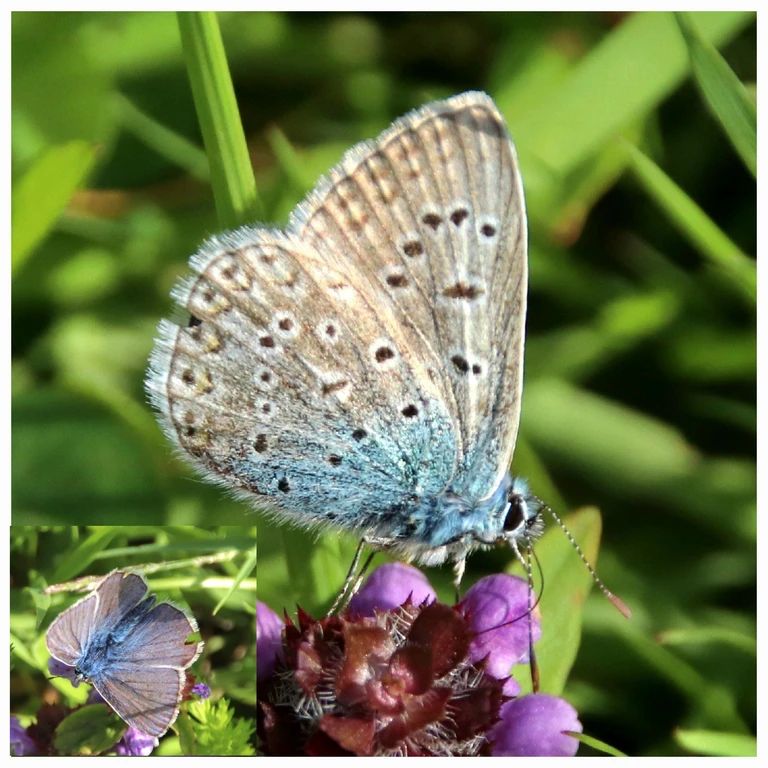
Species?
Polyommatus icarus
